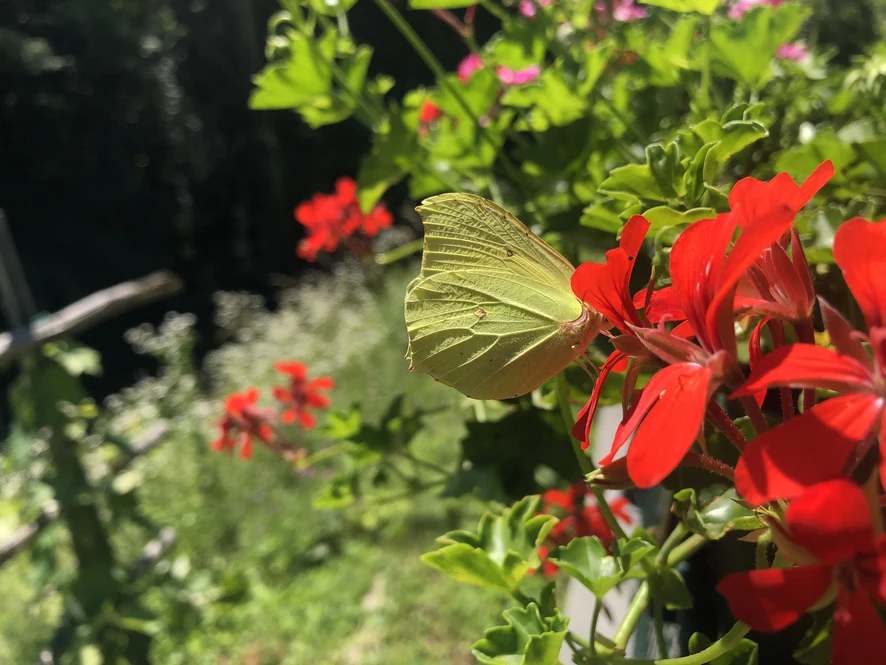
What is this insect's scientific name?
Gonepteryx rhamni
